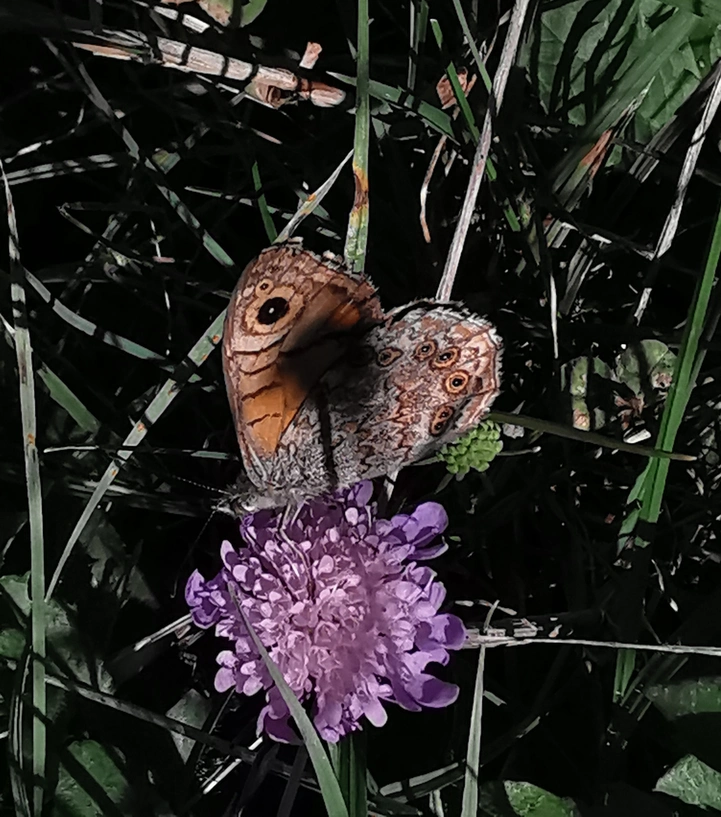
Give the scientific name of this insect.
Lasiommata megera (also Pararge megera)
